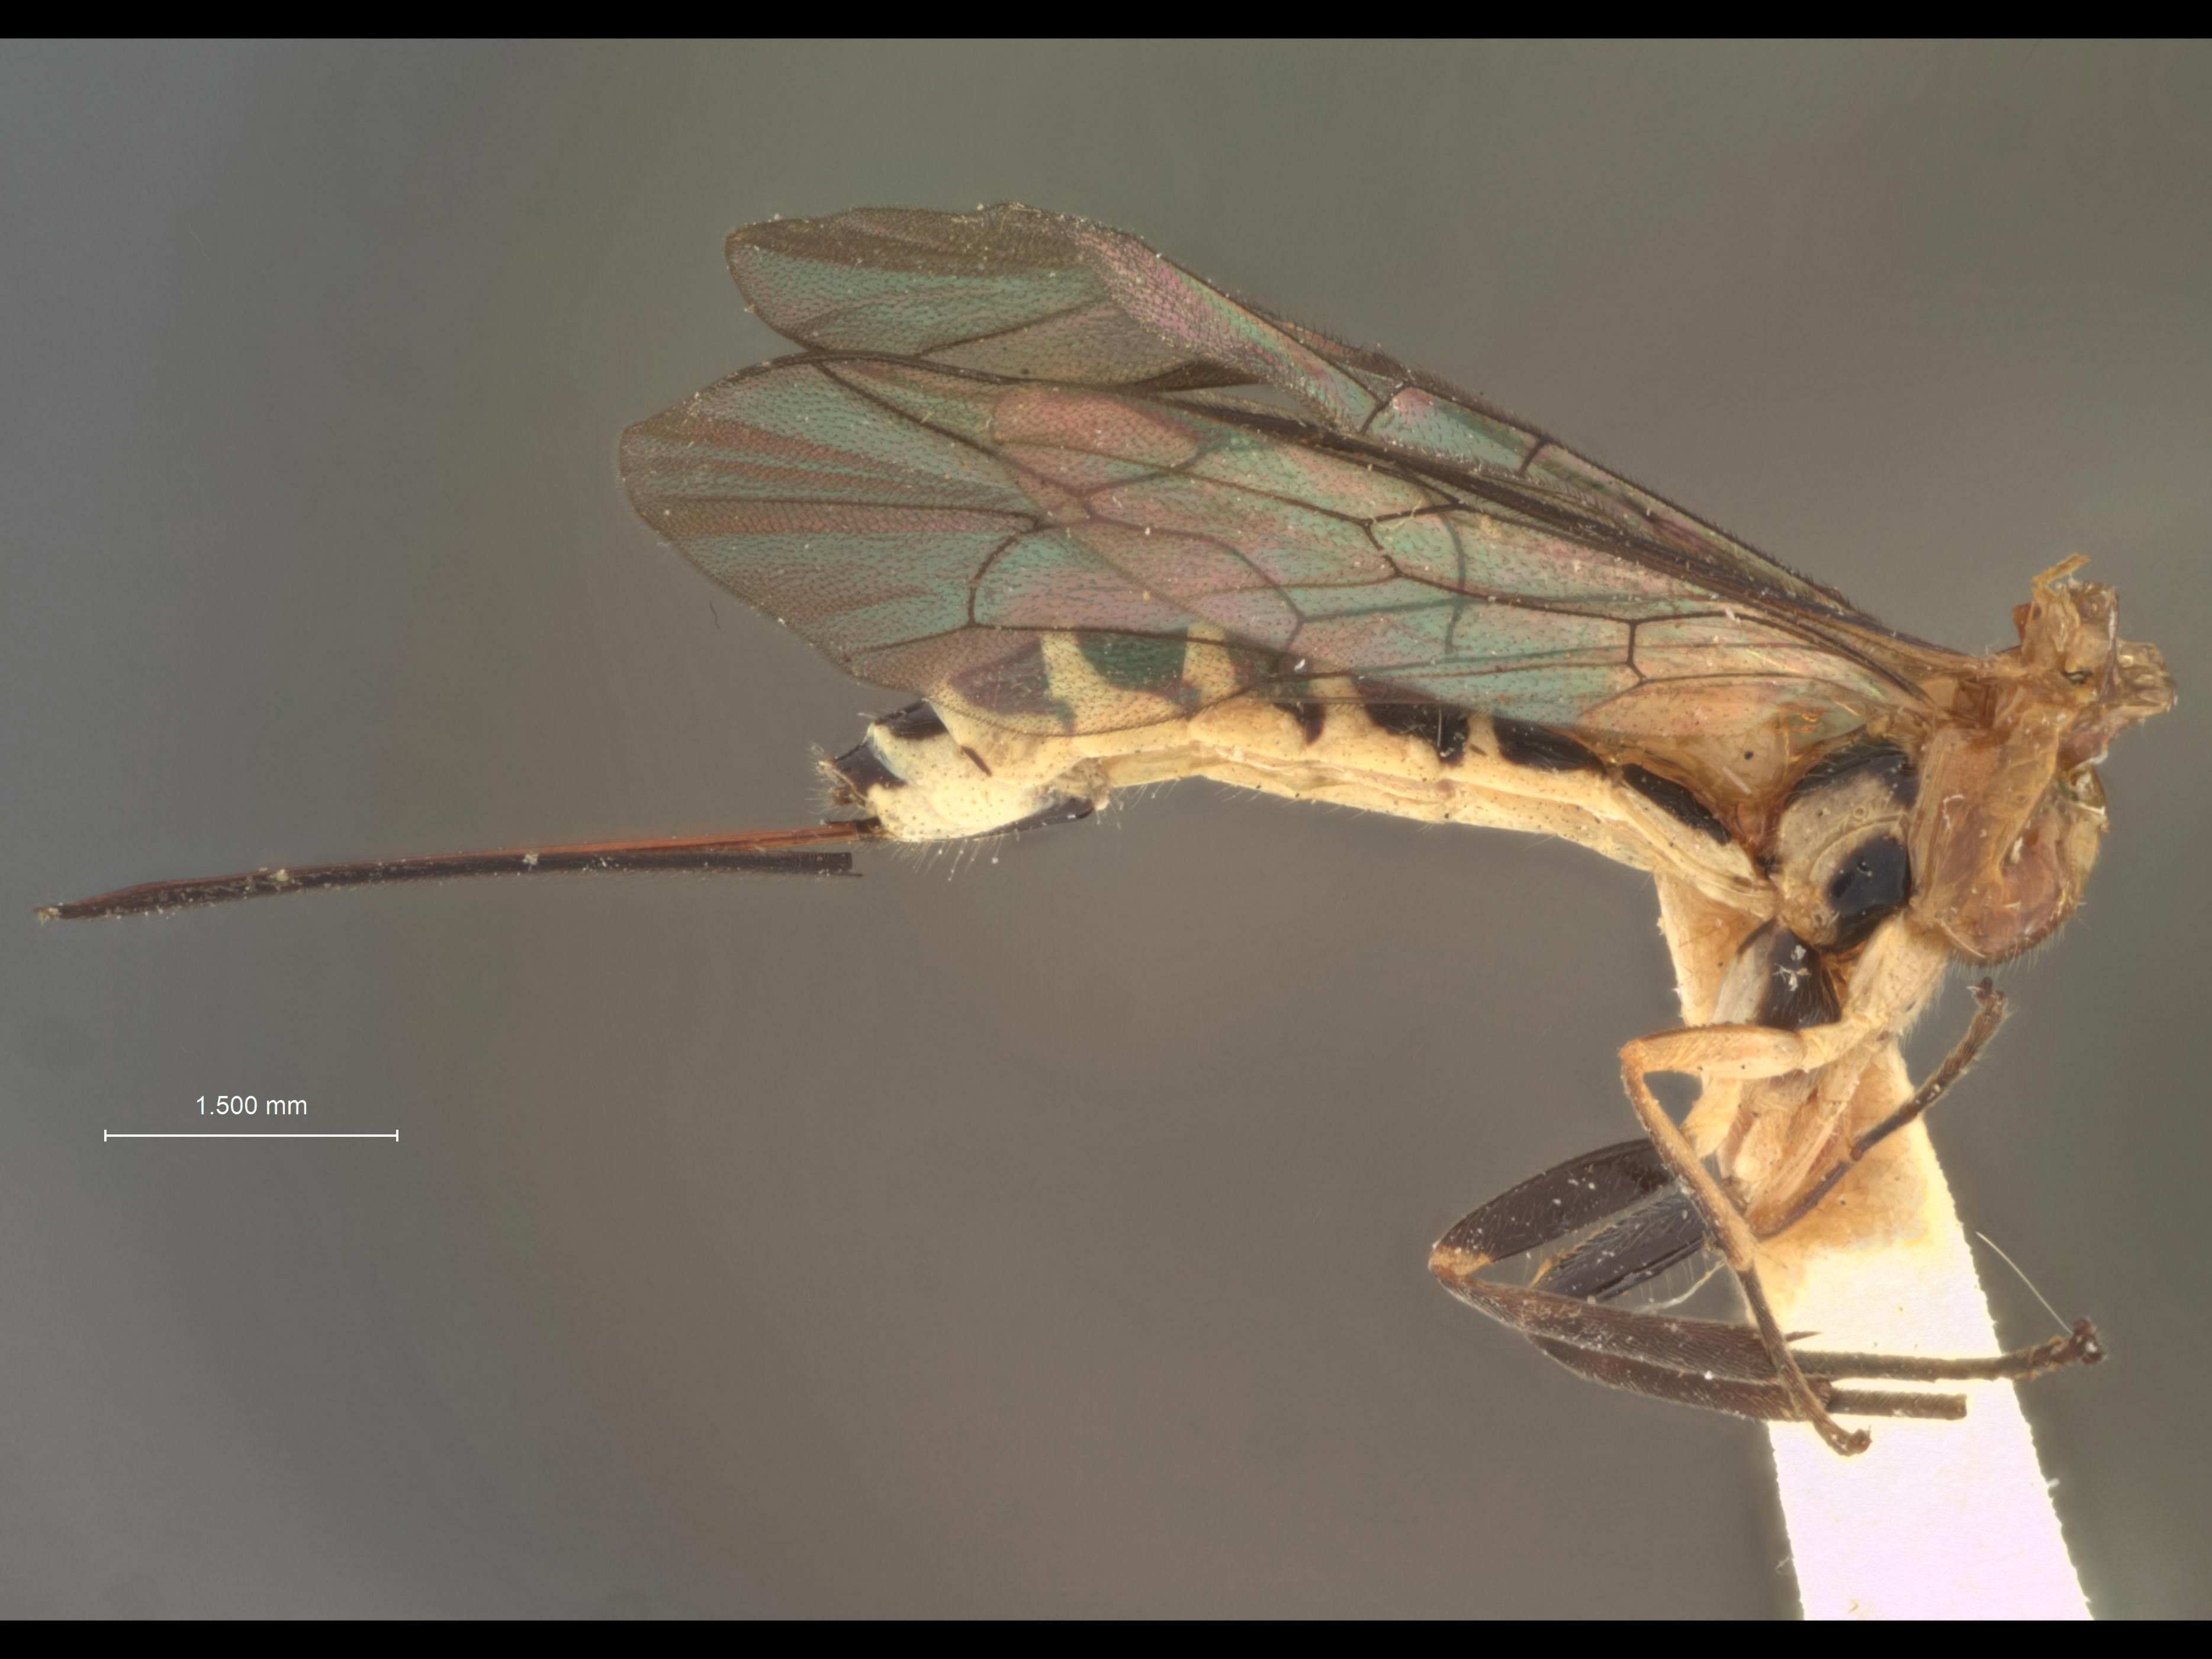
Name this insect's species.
Zonopimpla albicincta
